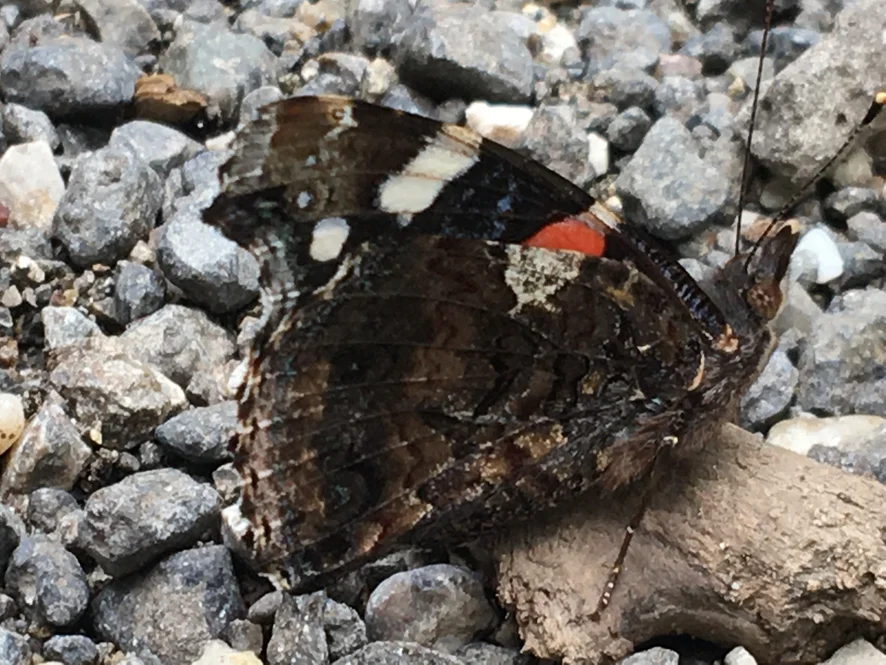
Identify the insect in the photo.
Vanessa atalanta
